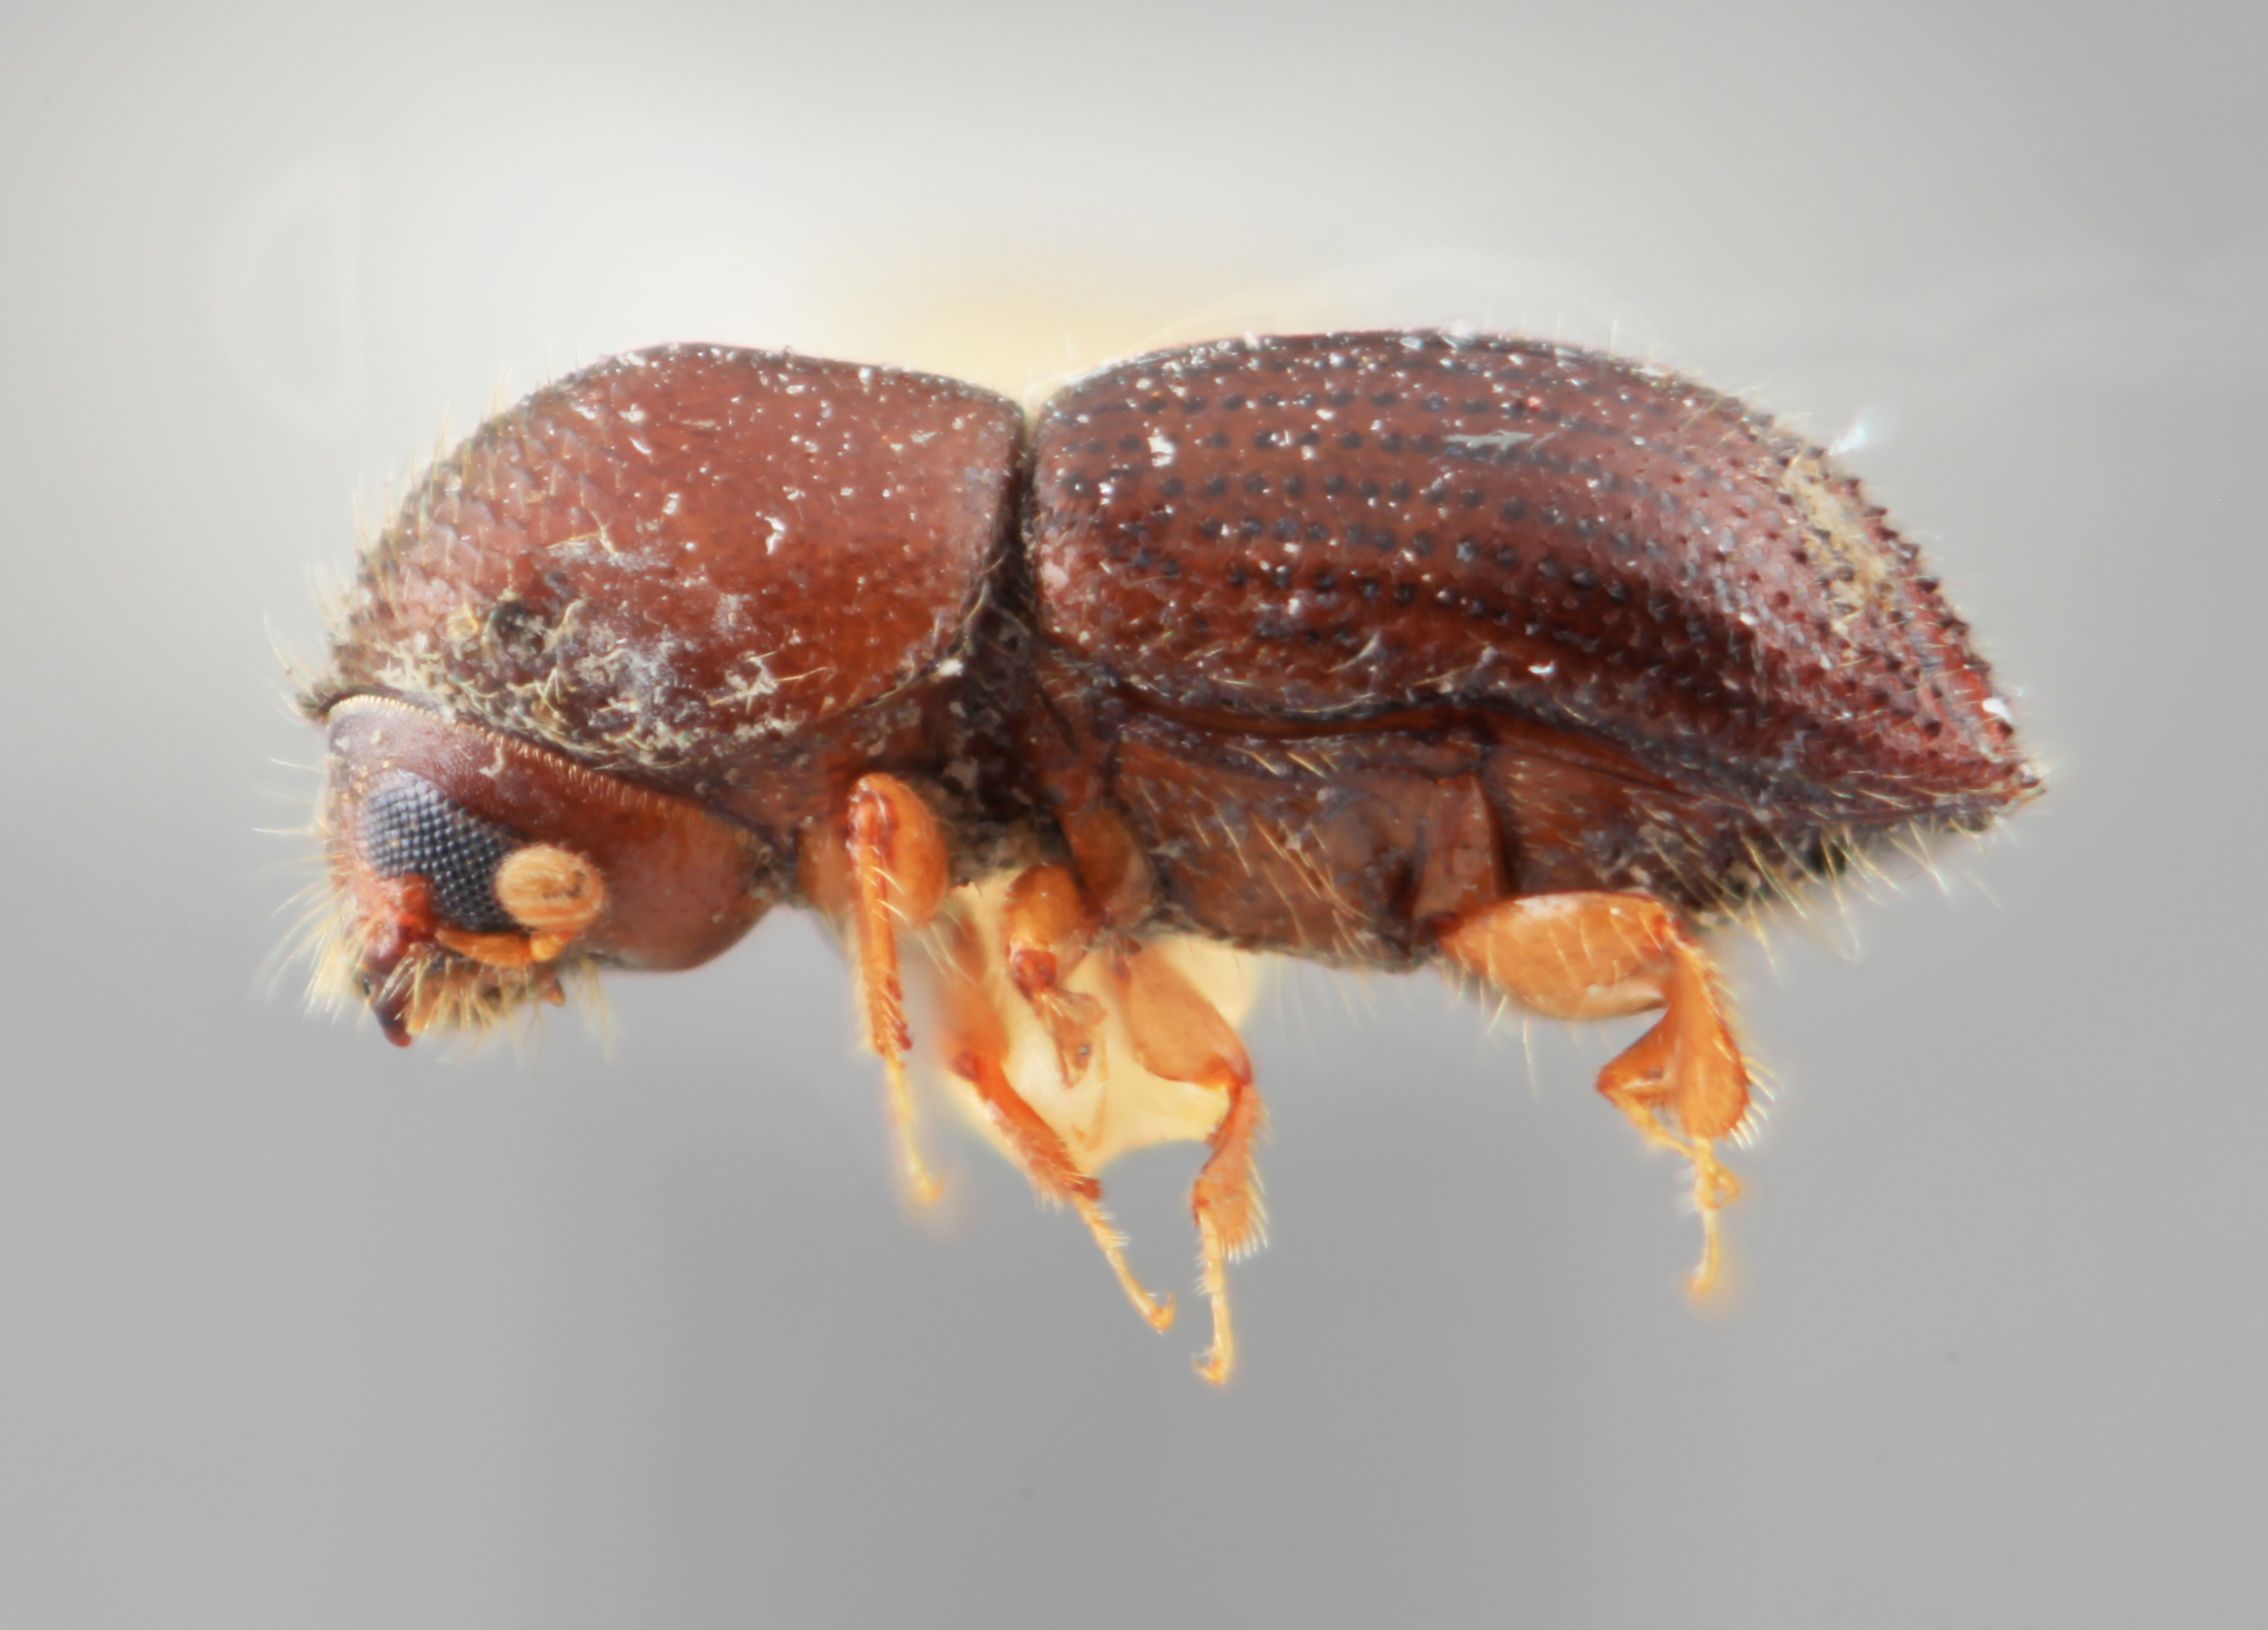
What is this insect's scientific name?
Theoborus incultus (also Xyleborus incultus)
